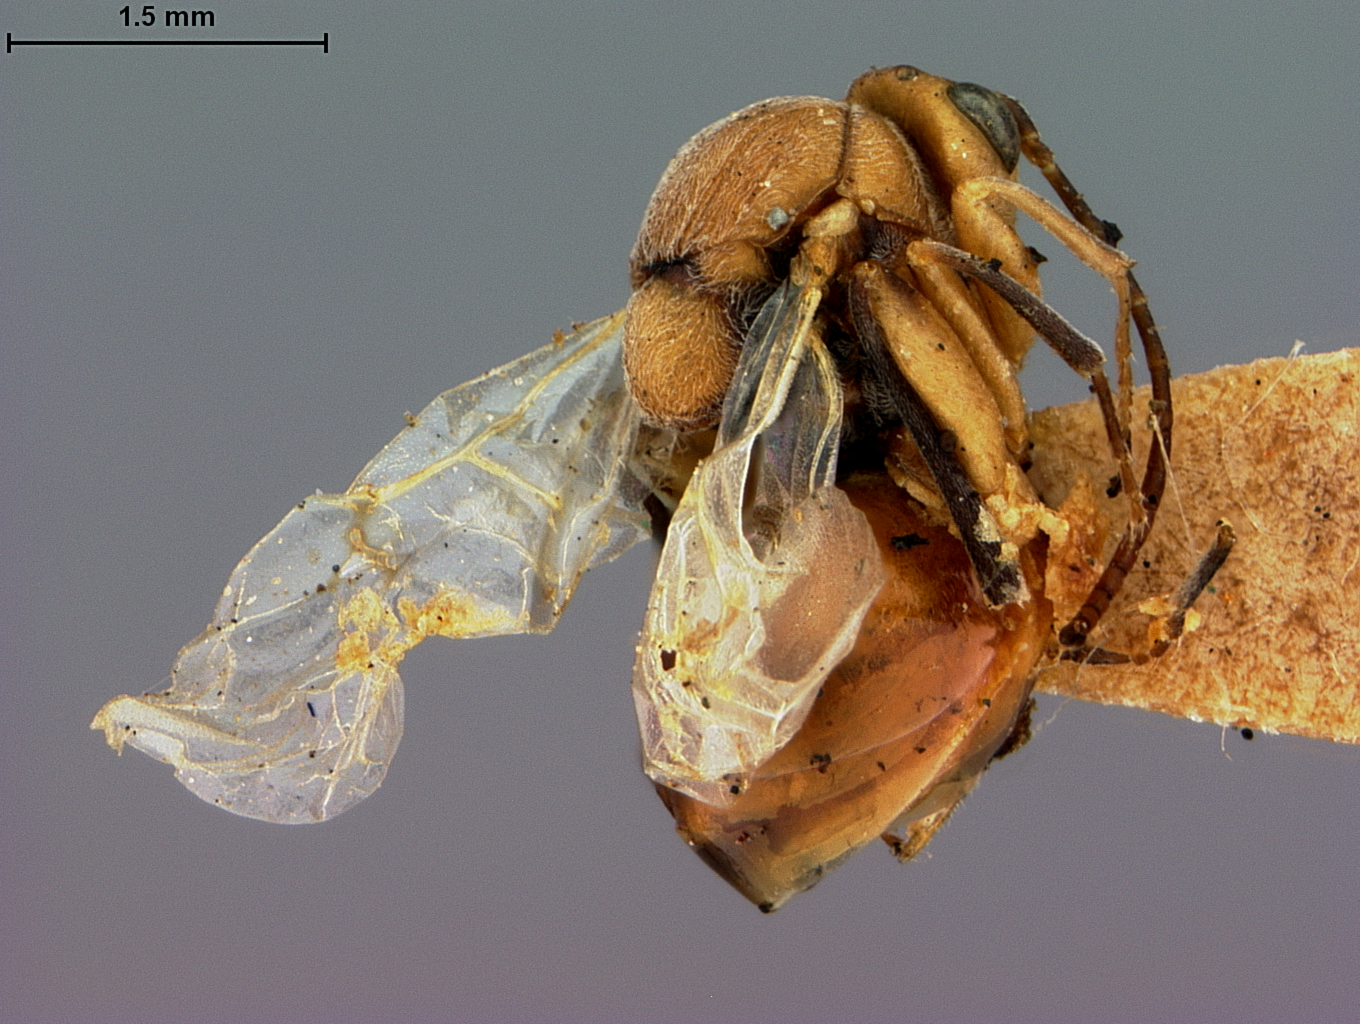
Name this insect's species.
Callirhytis banalapsis
